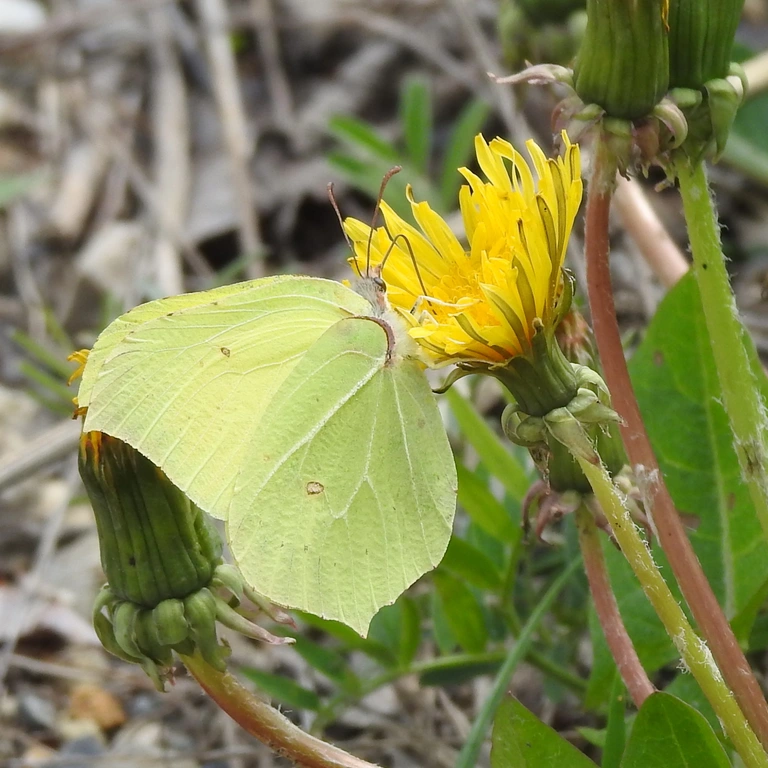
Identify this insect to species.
Gonepteryx rhamni
